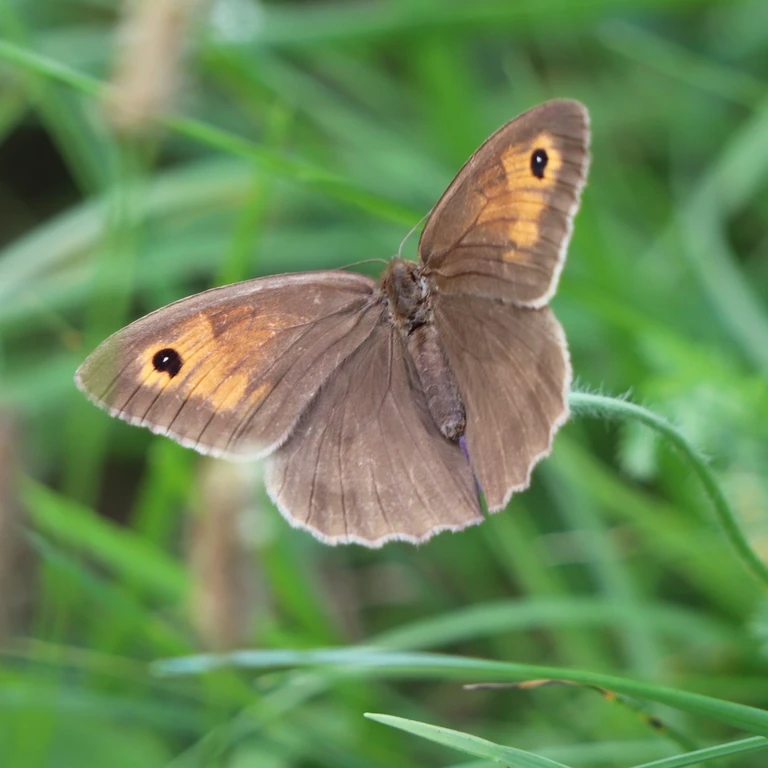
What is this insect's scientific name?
Maniola jurtina
